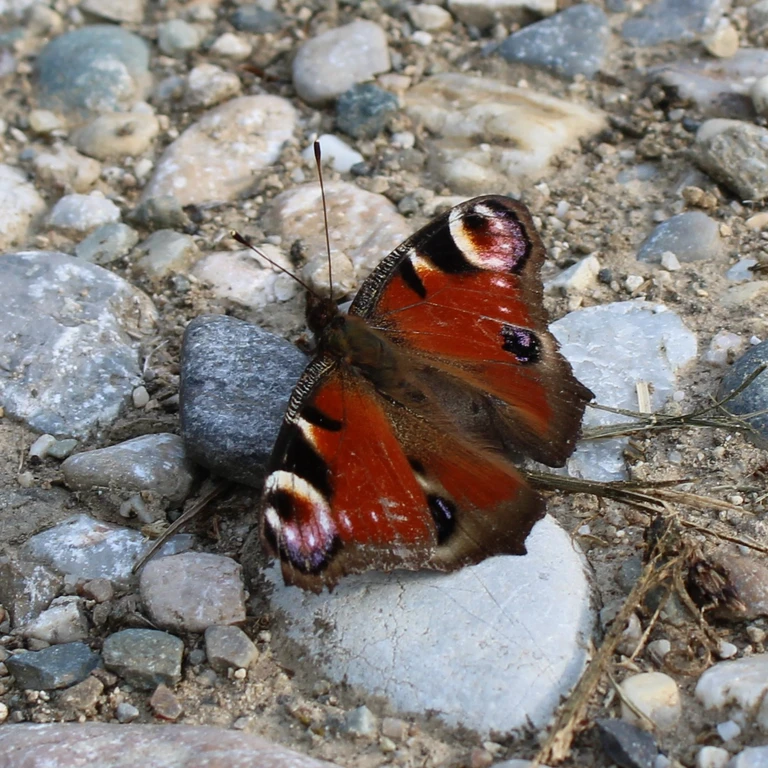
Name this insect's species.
Aglais io
